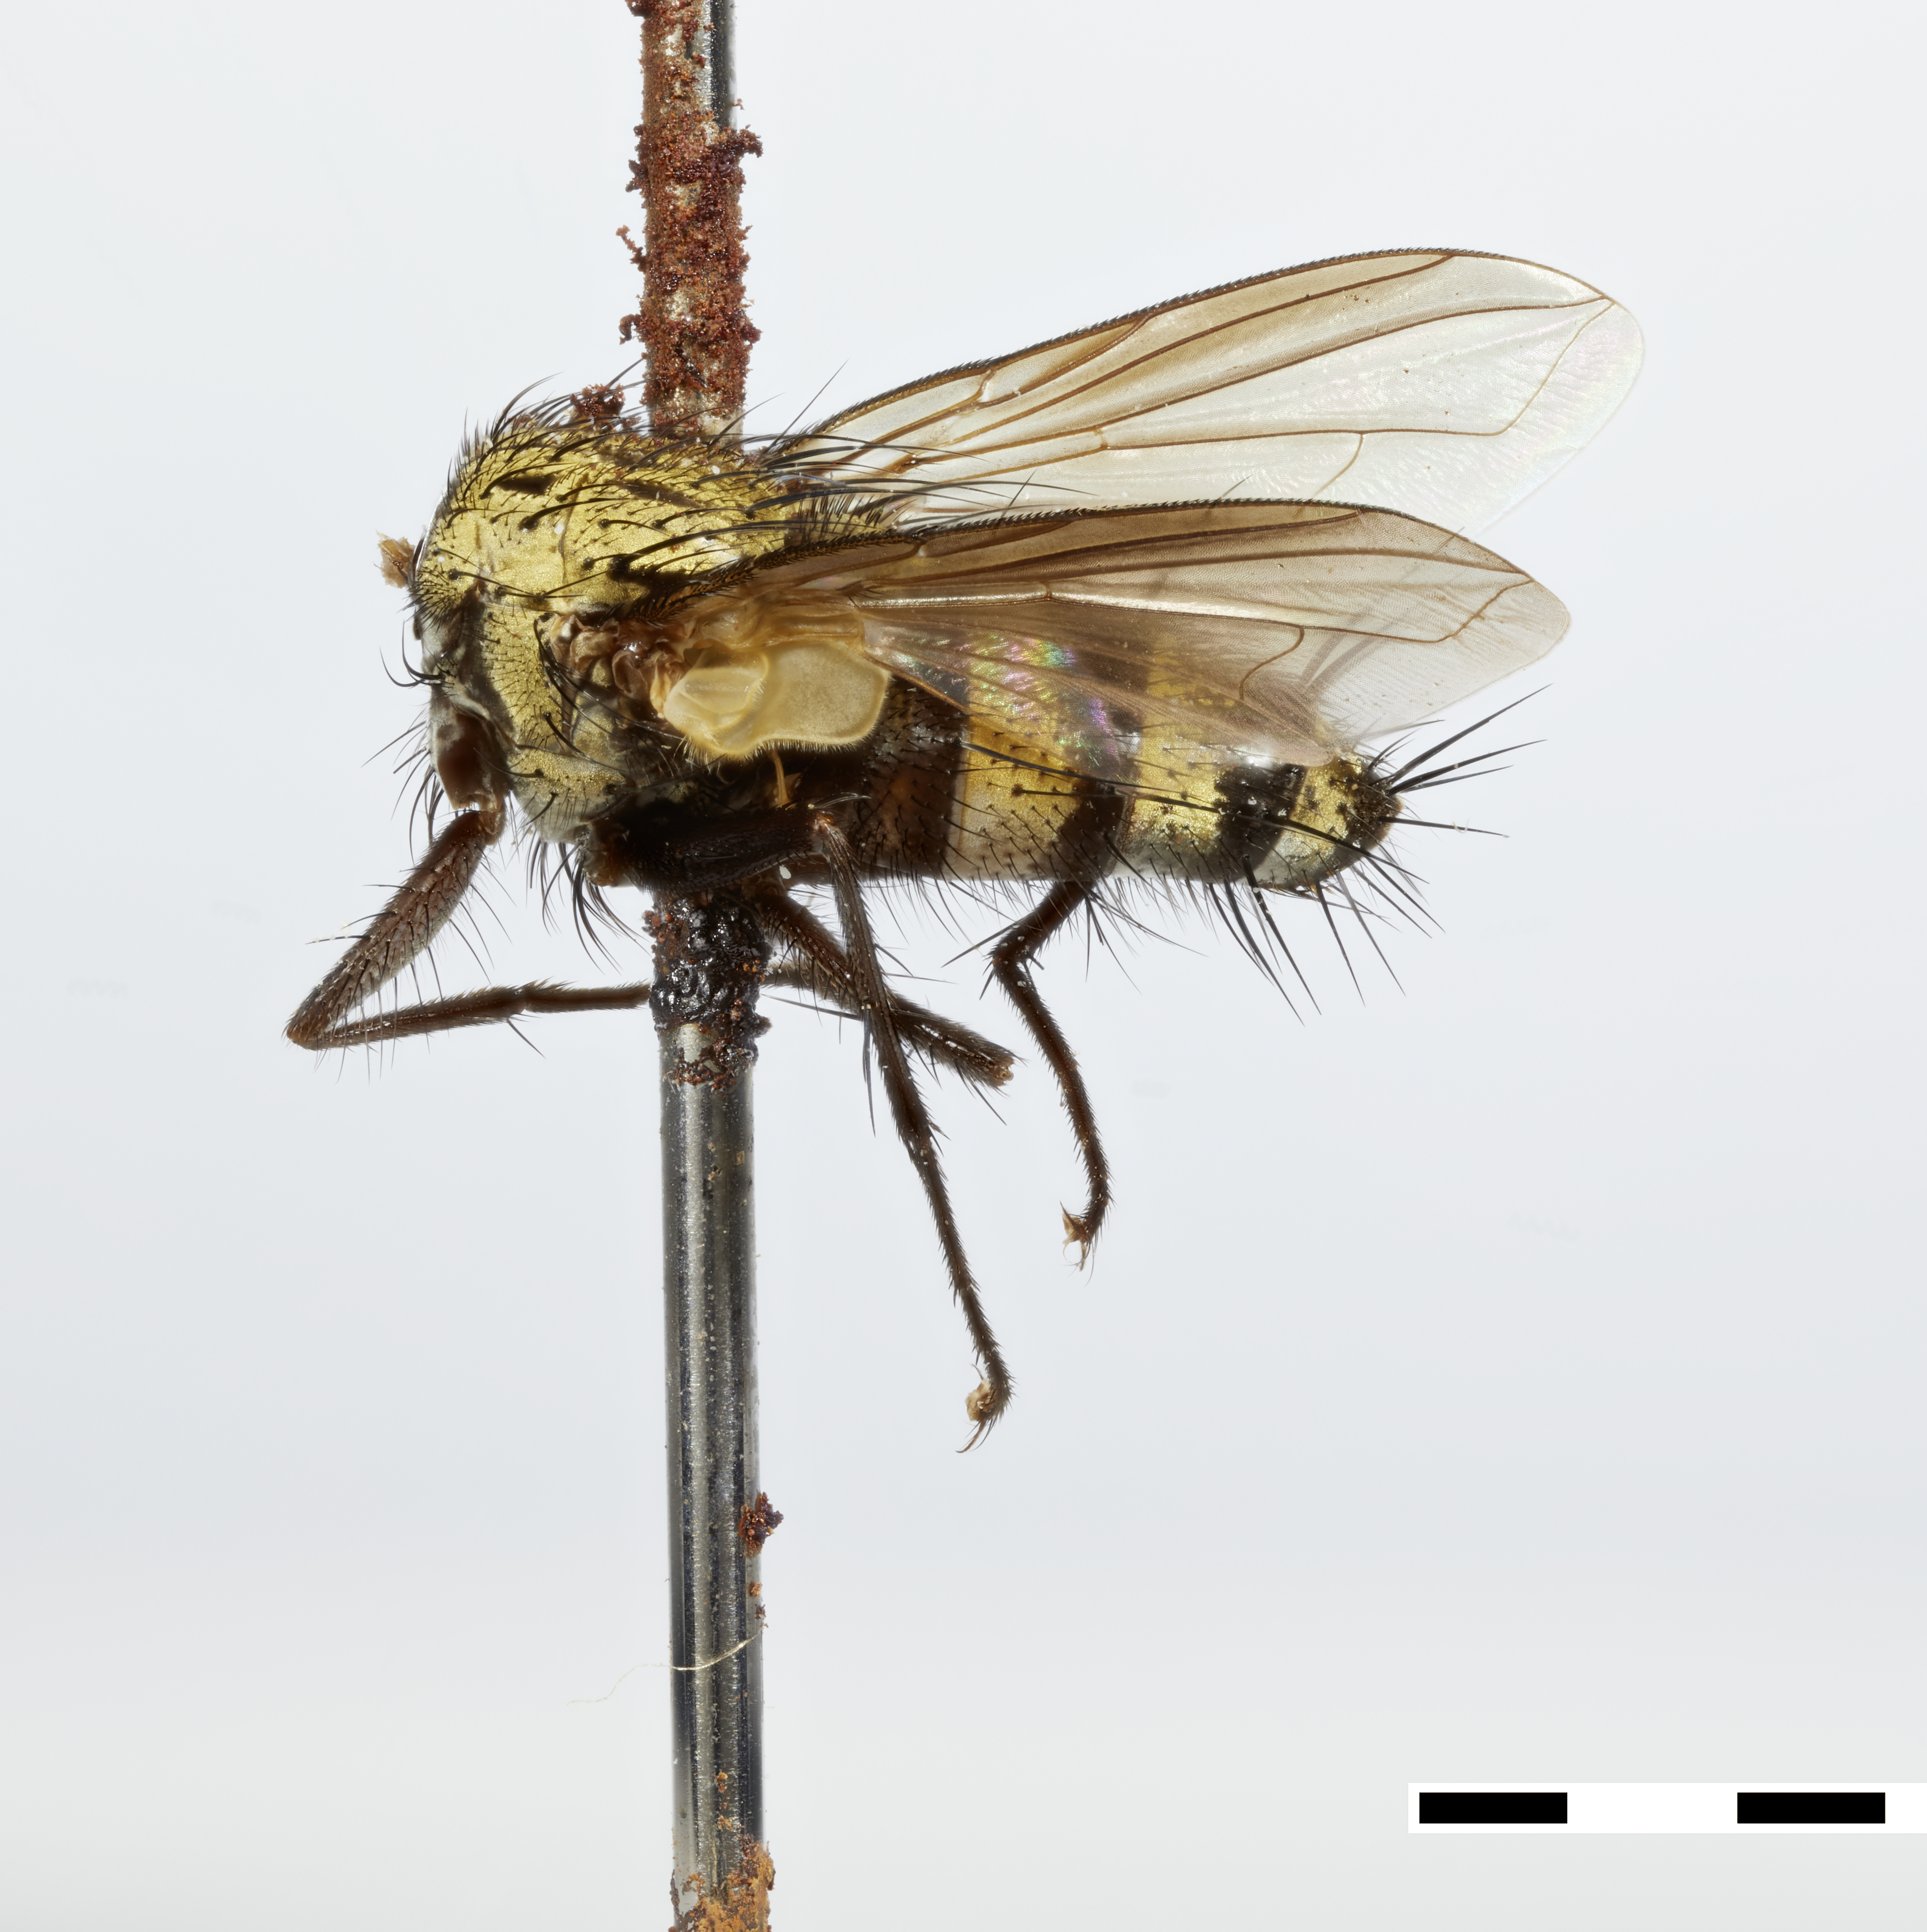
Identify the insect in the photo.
Chrysoprospherysa croesus
